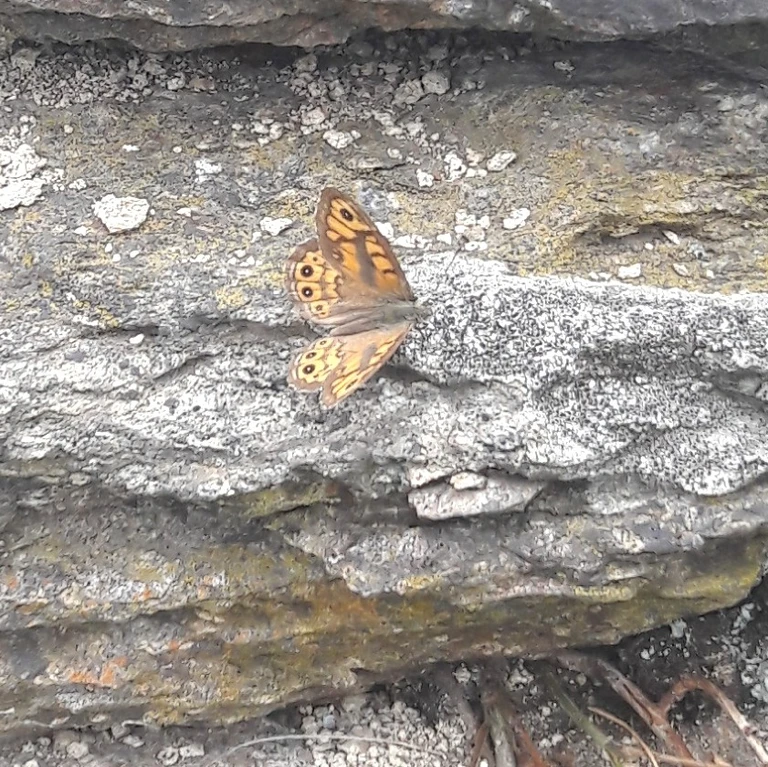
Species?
Lasiommata megera (also Pararge megera)
